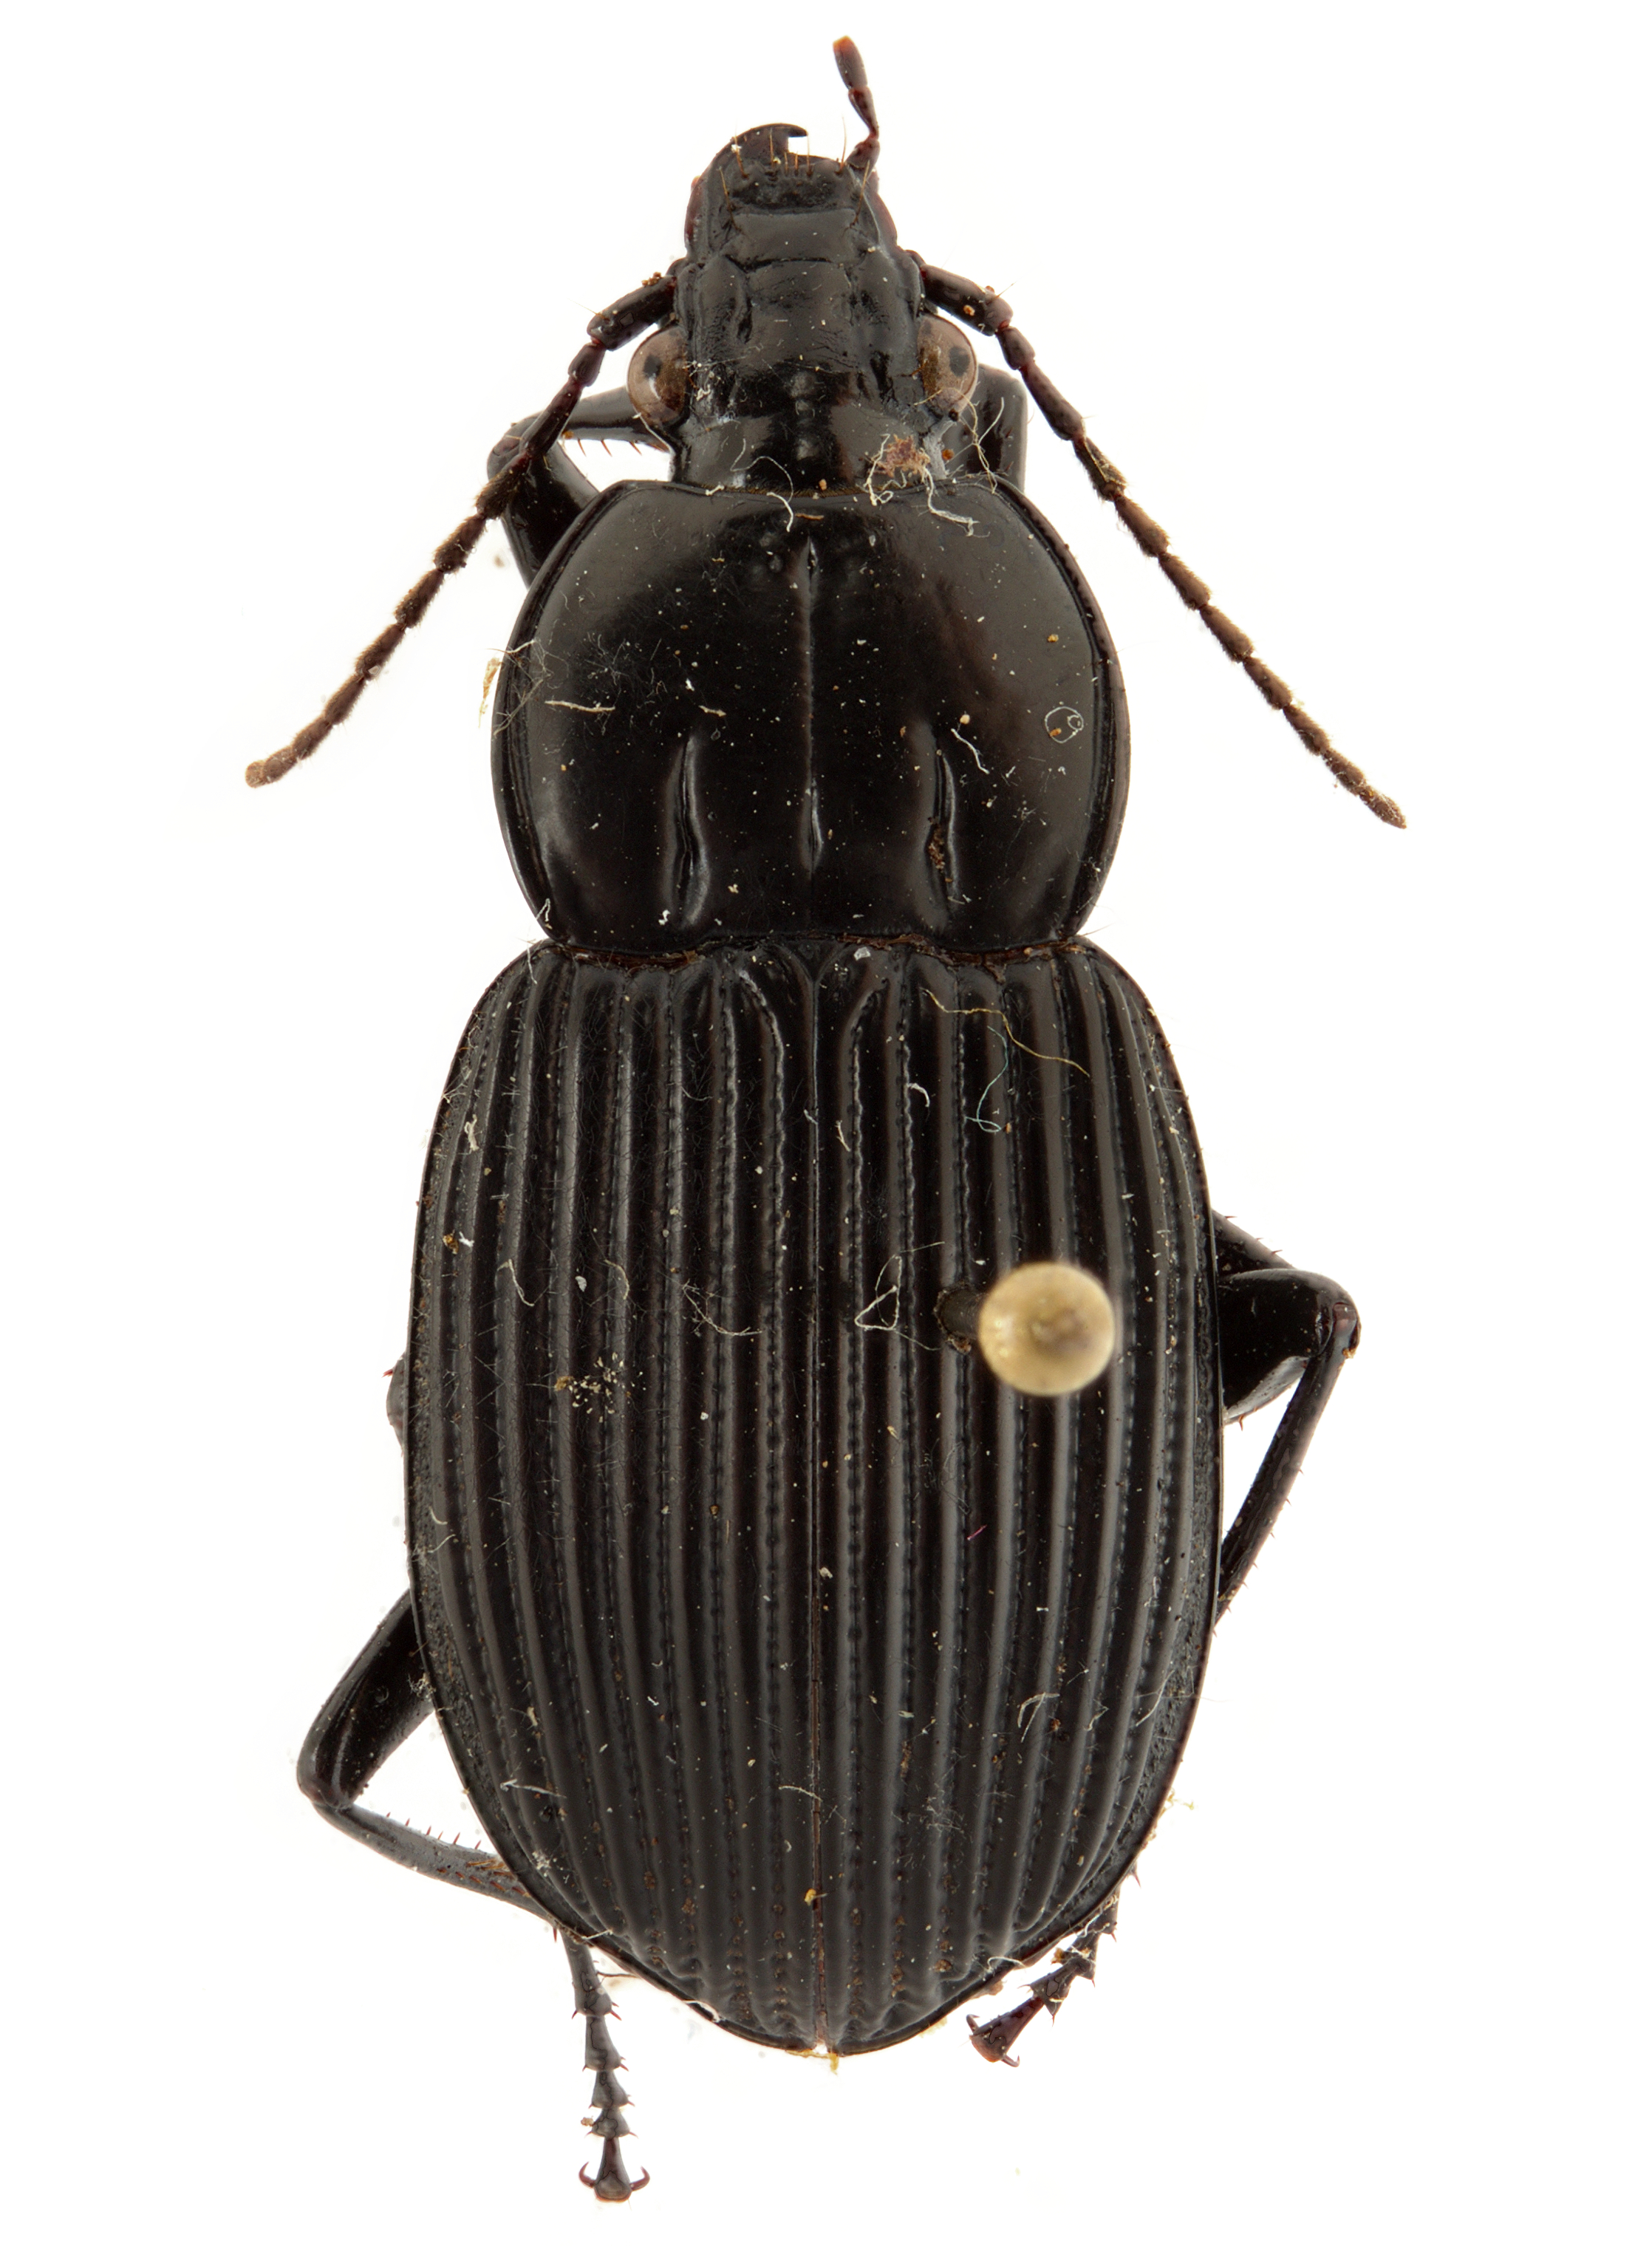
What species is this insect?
Dercylus batesi
